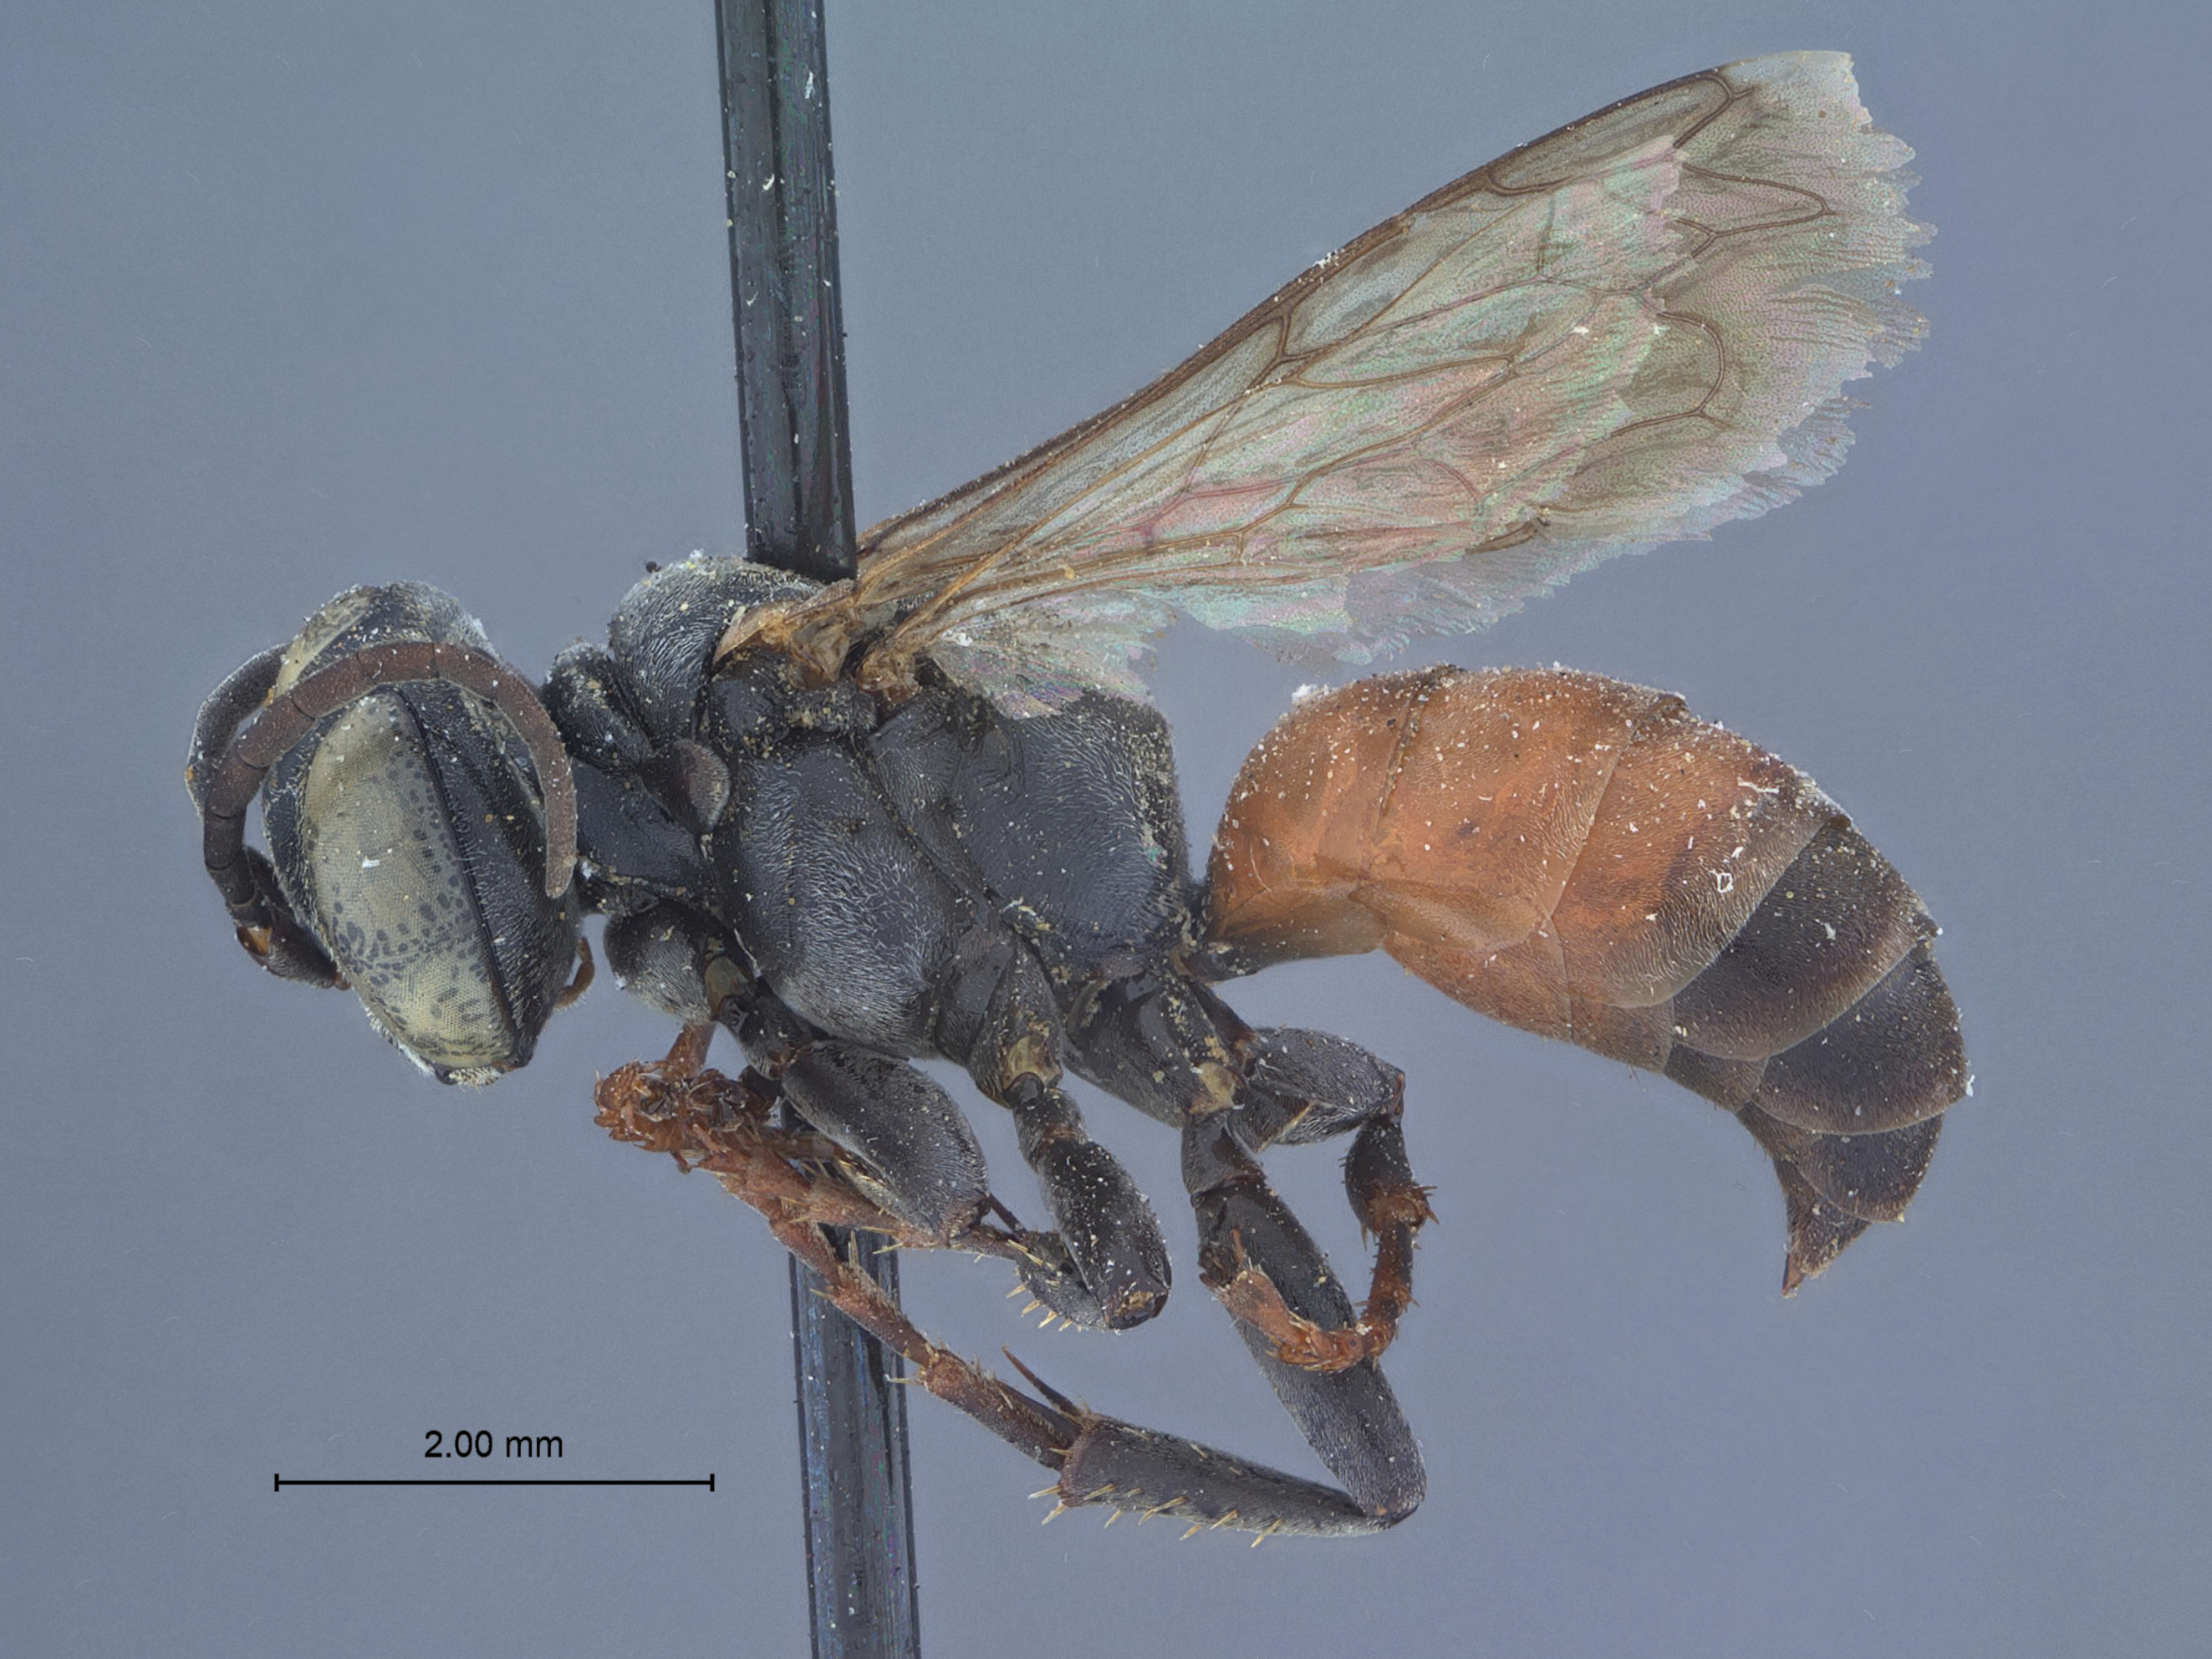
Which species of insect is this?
Tachysphex argyrotrichus
